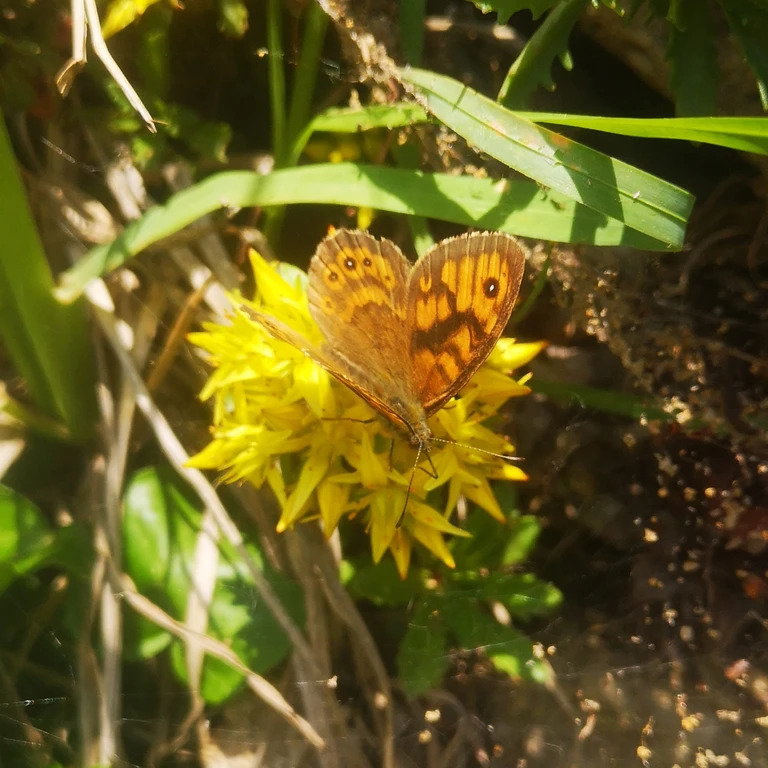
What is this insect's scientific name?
Lasiommata megera (also Pararge megera)
